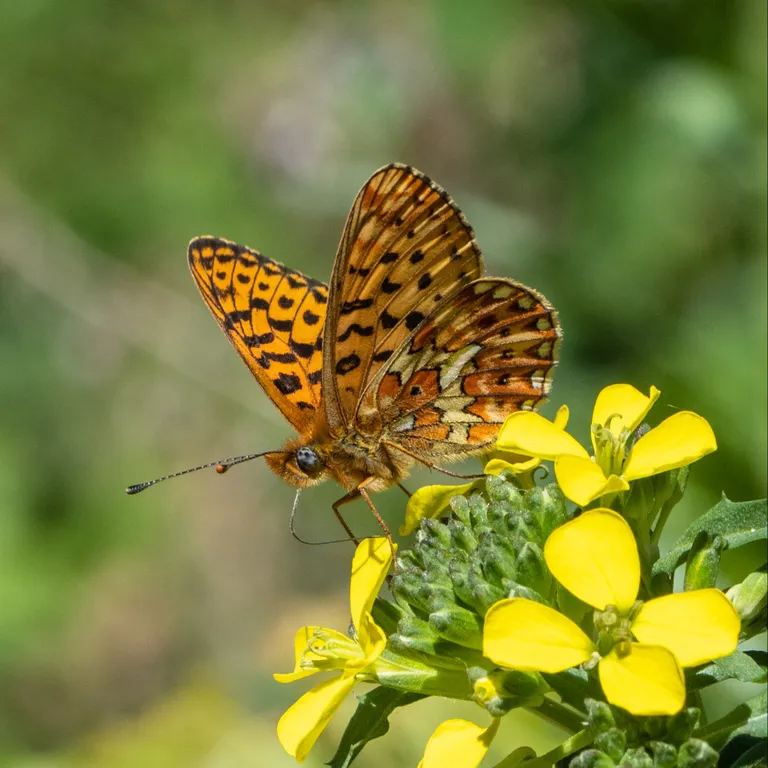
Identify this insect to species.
Boloria euphrosyne (also Clossiana euphrosyne)
